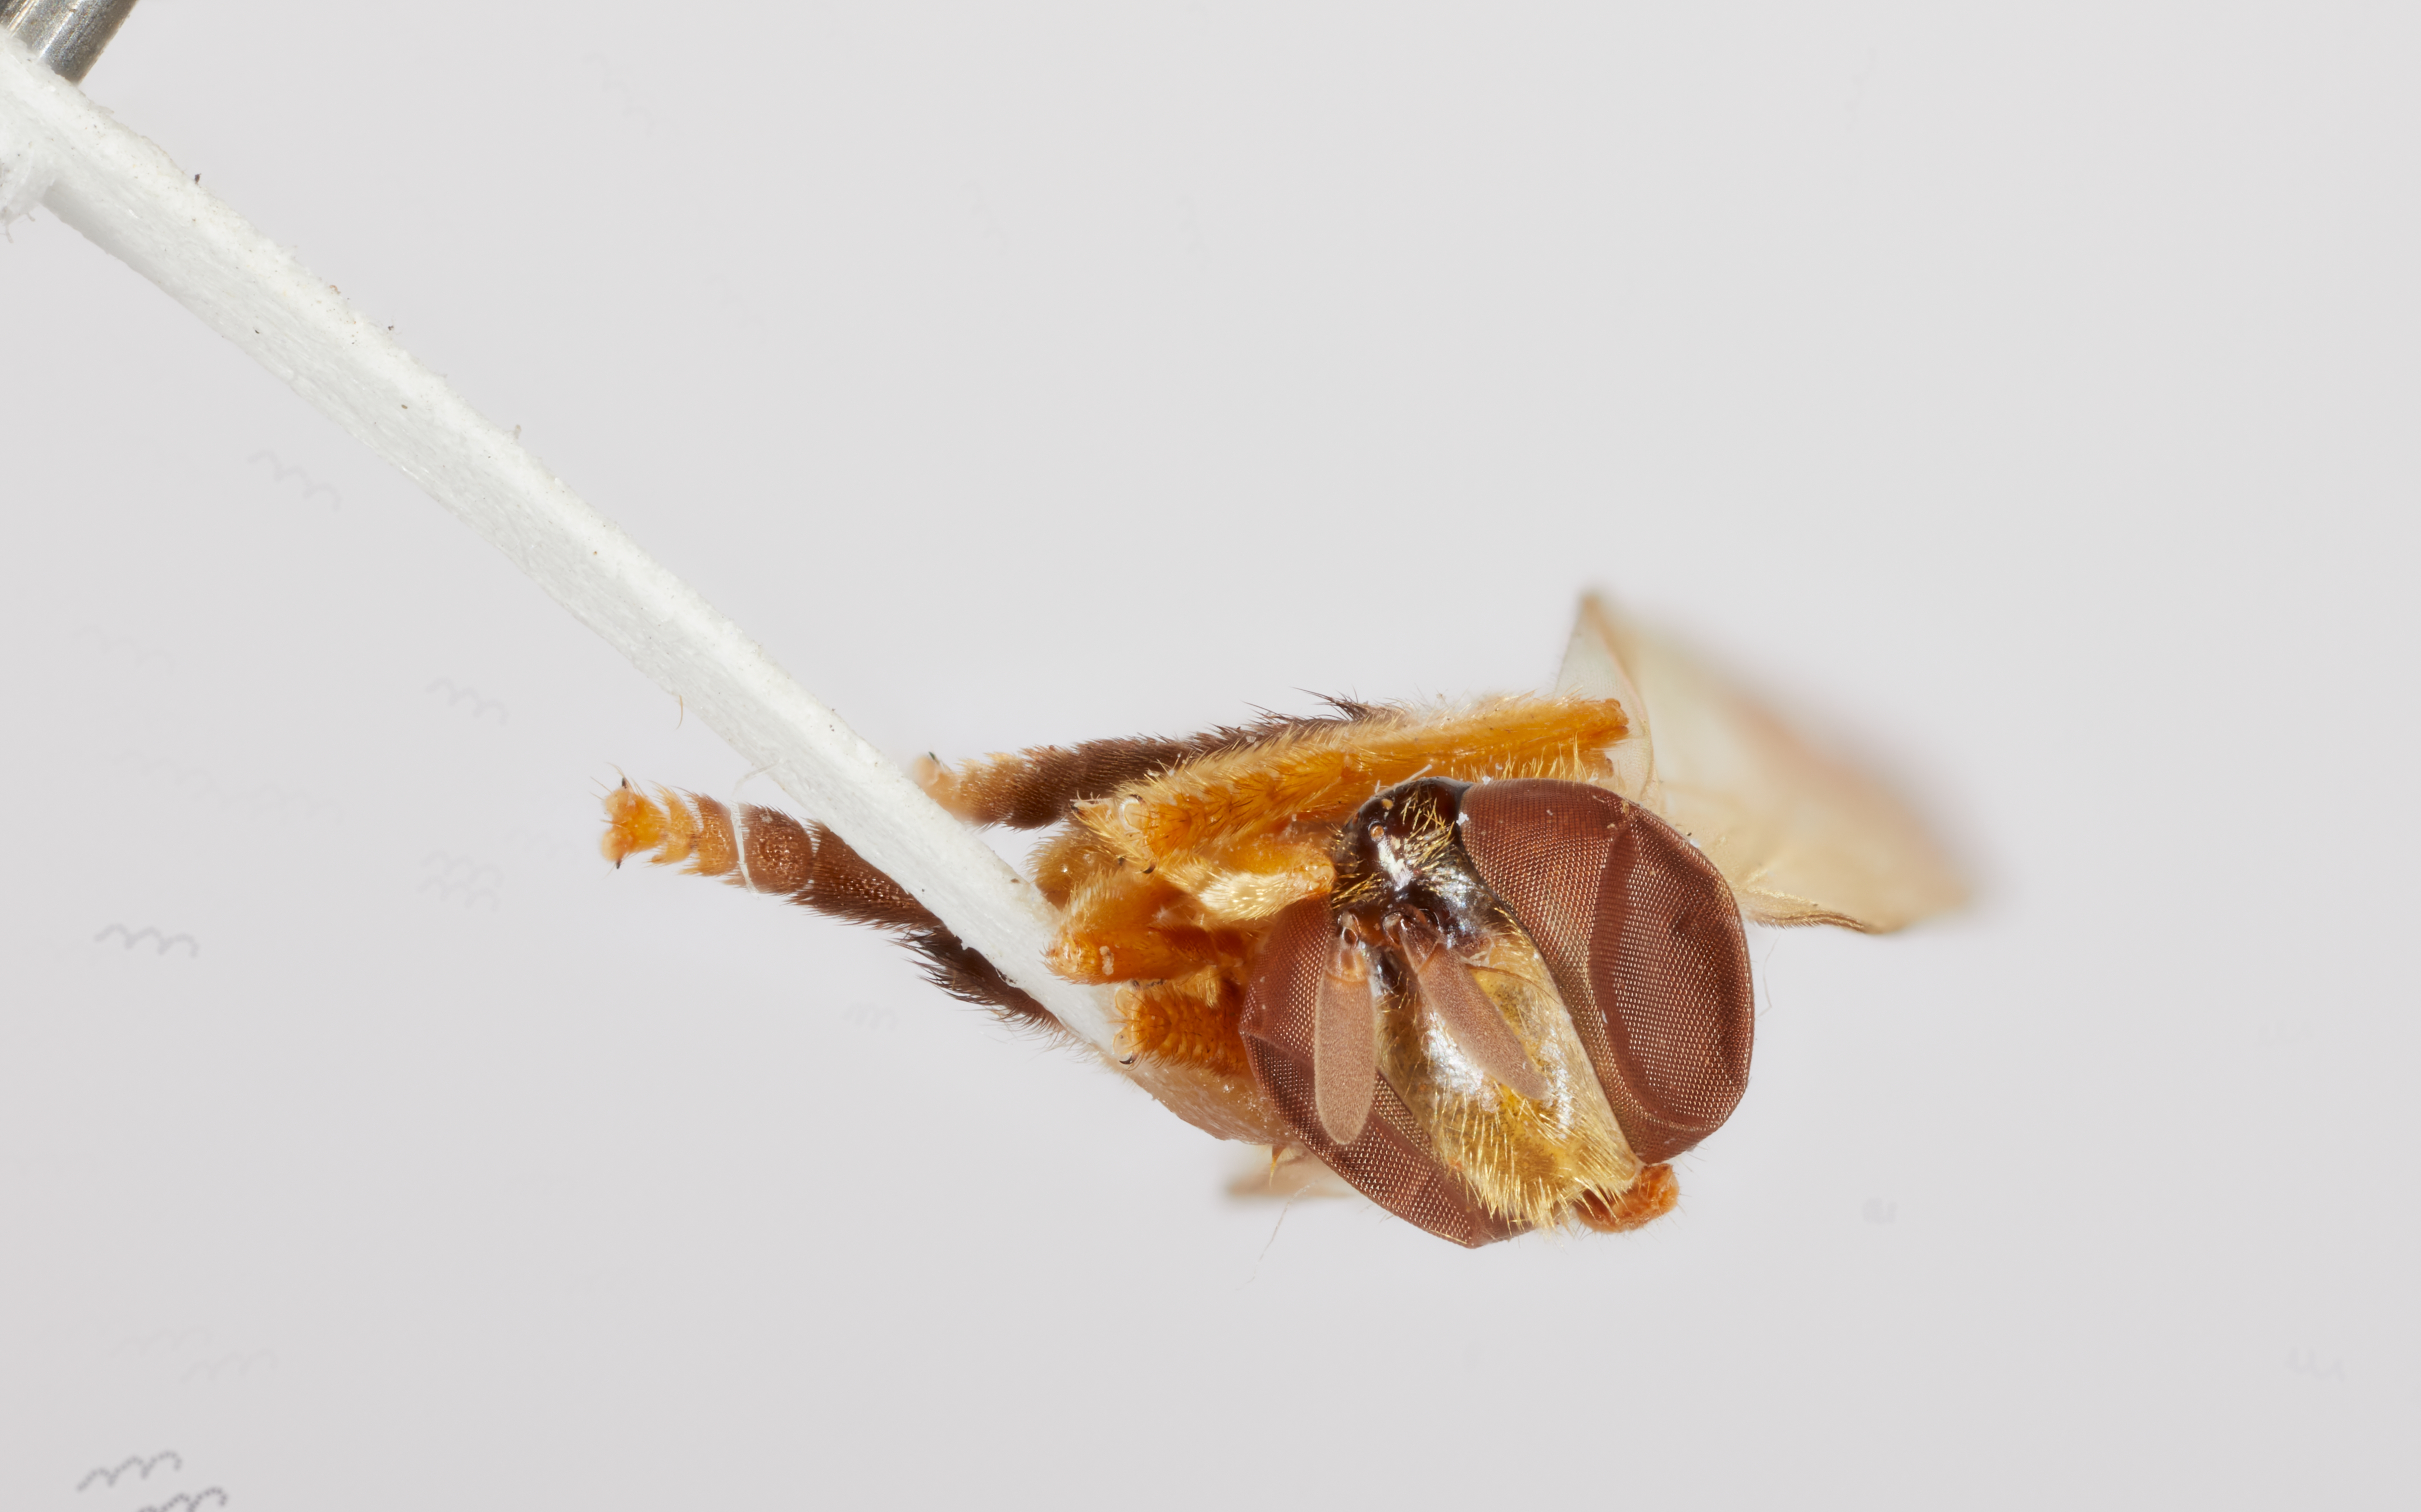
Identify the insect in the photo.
Microdon micromidas
